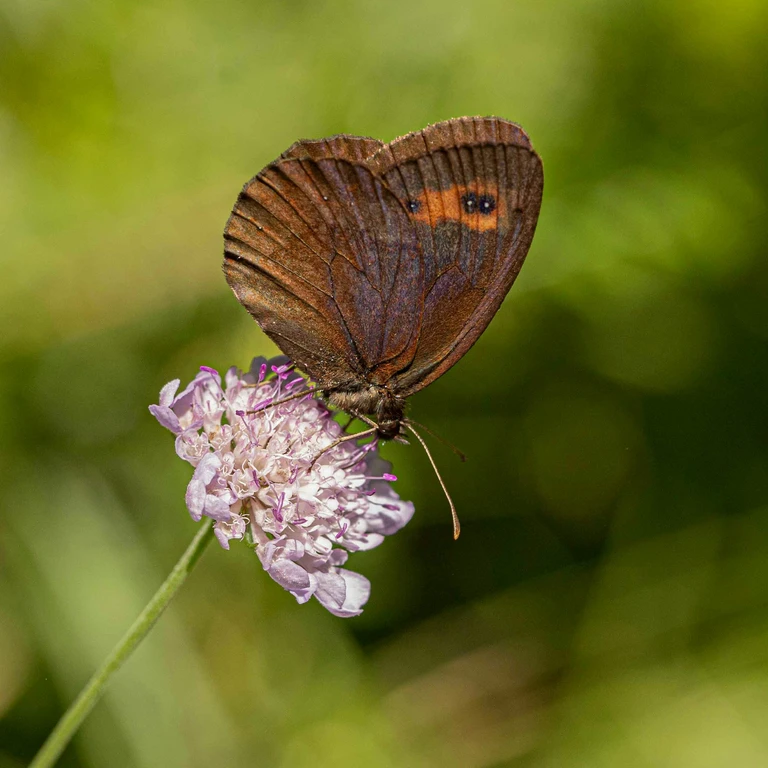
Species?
Erebia aethiops
